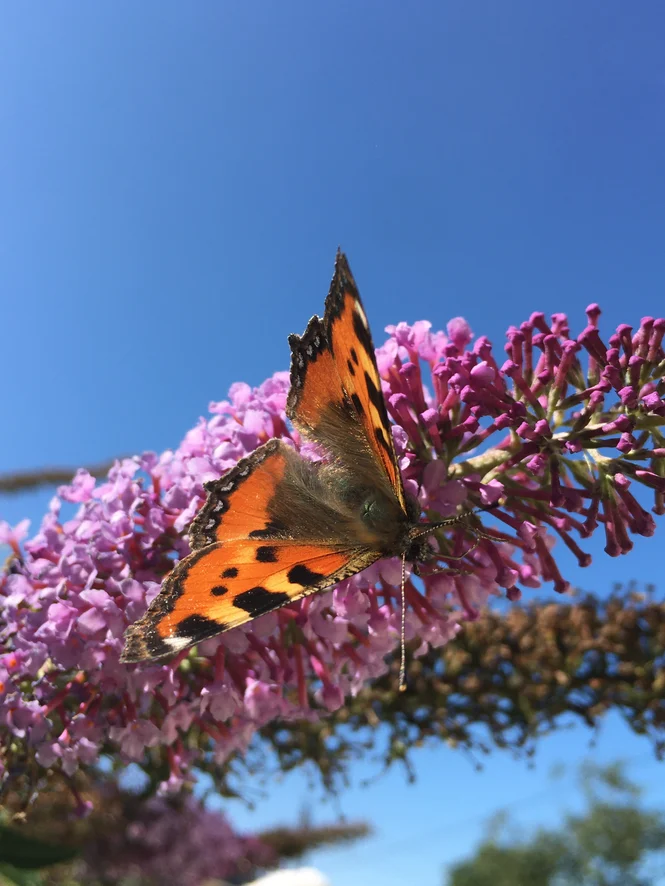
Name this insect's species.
Aglais urticae
